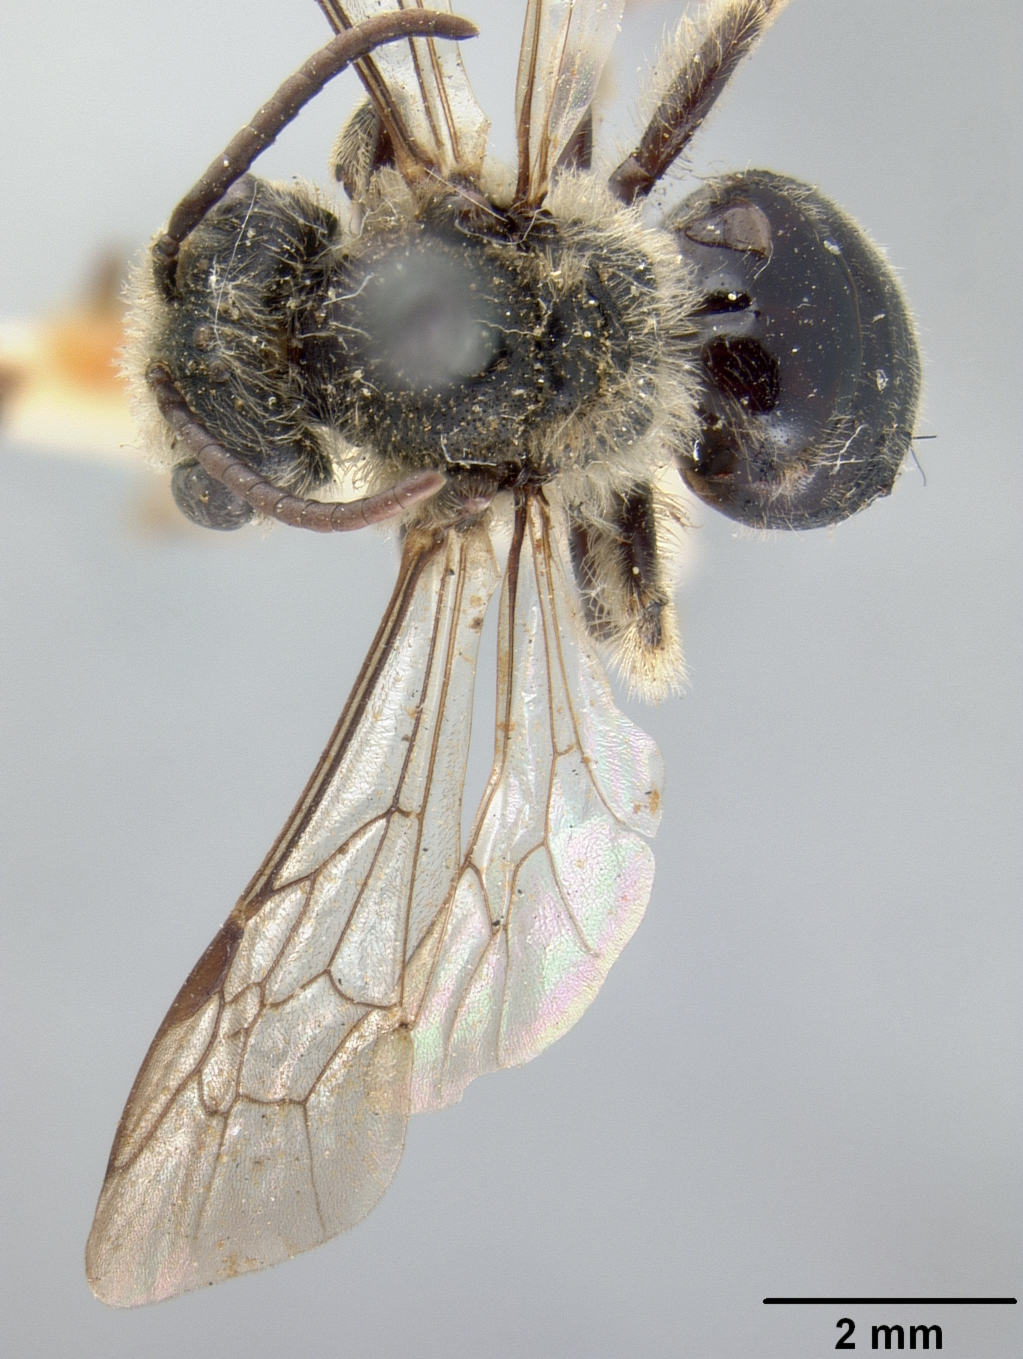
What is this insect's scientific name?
Andrena cressonii
